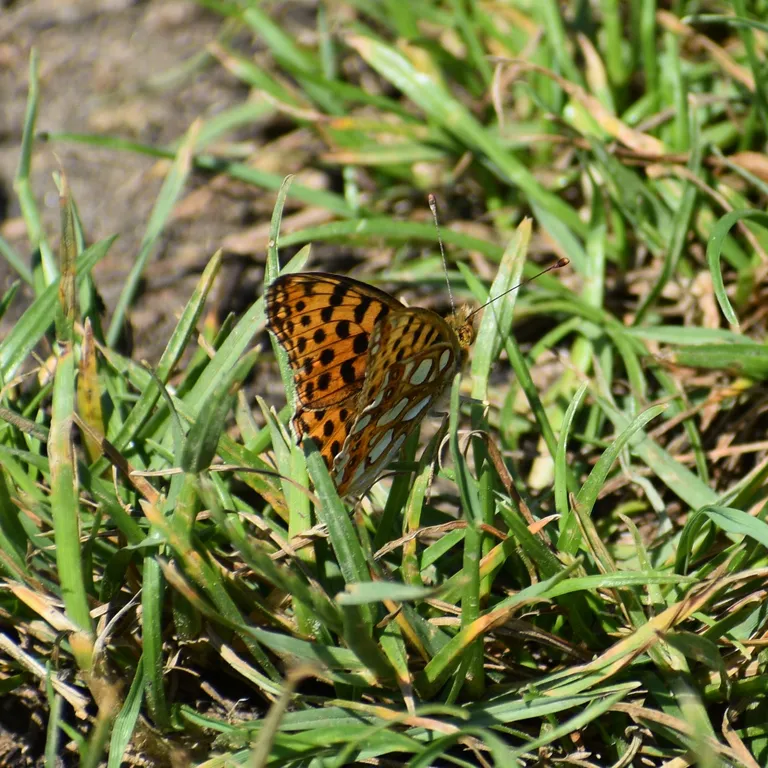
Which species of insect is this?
Issoria lathonia
